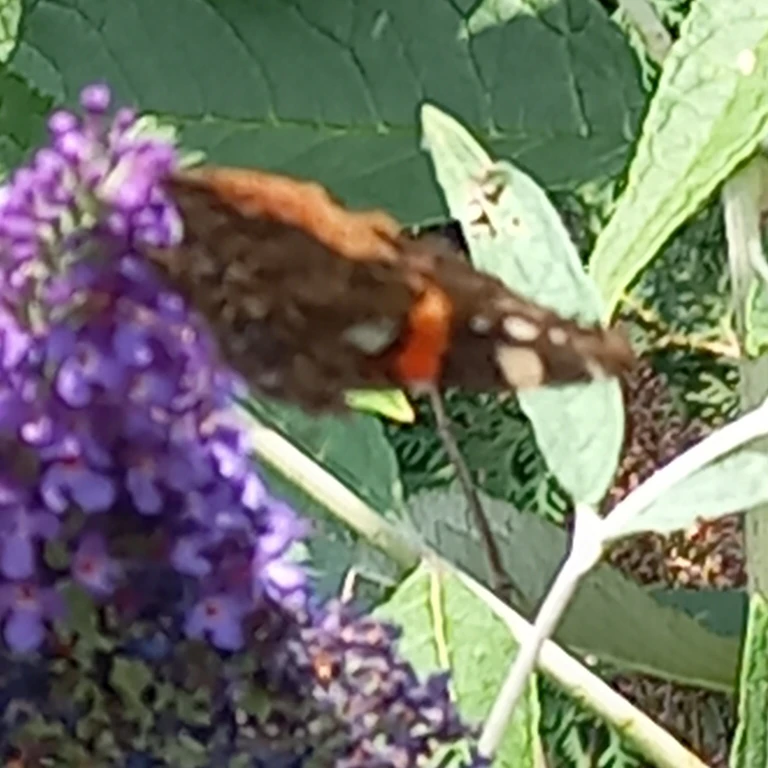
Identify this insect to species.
Vanessa atalanta
